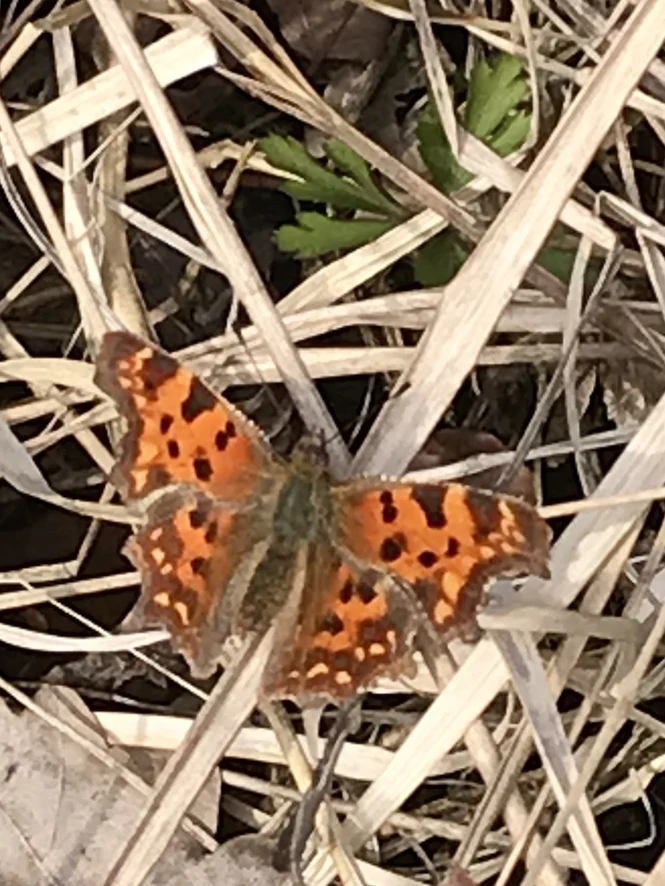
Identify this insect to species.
Polygonia c-album
